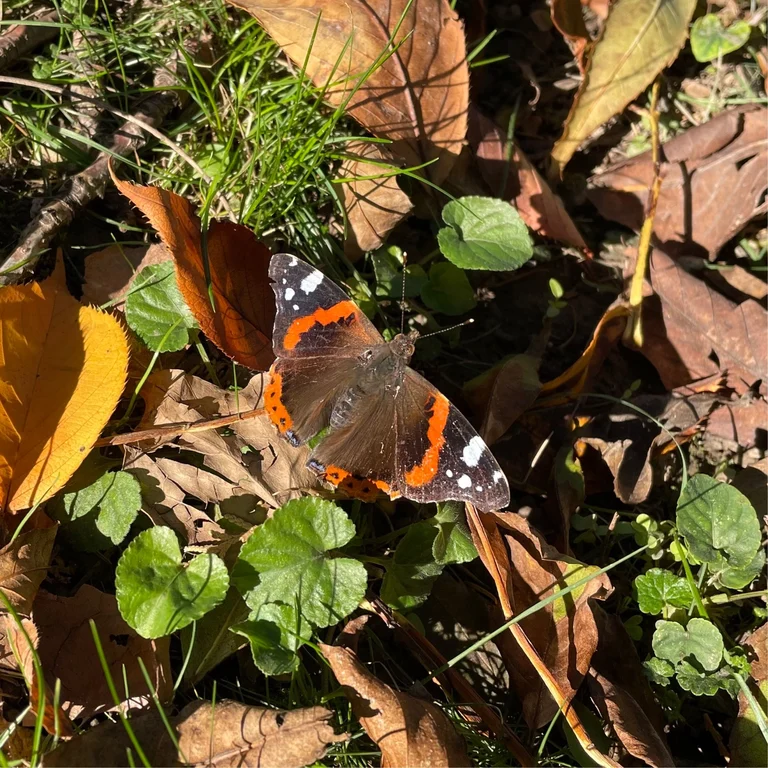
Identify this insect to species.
Vanessa atalanta
